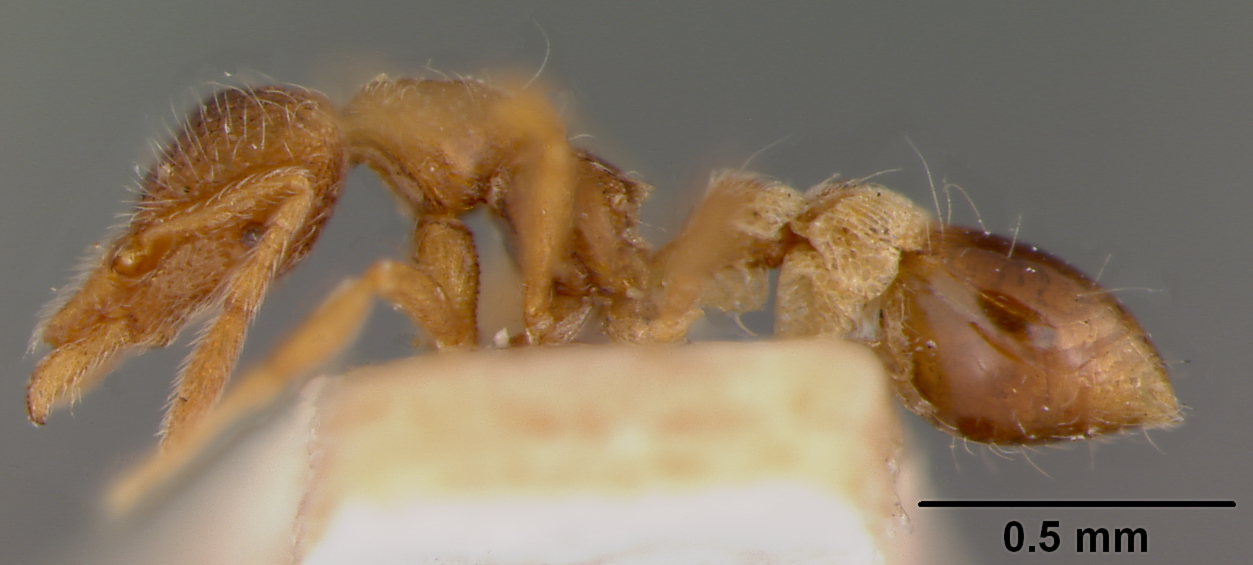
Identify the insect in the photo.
Strumigenys clypeata
